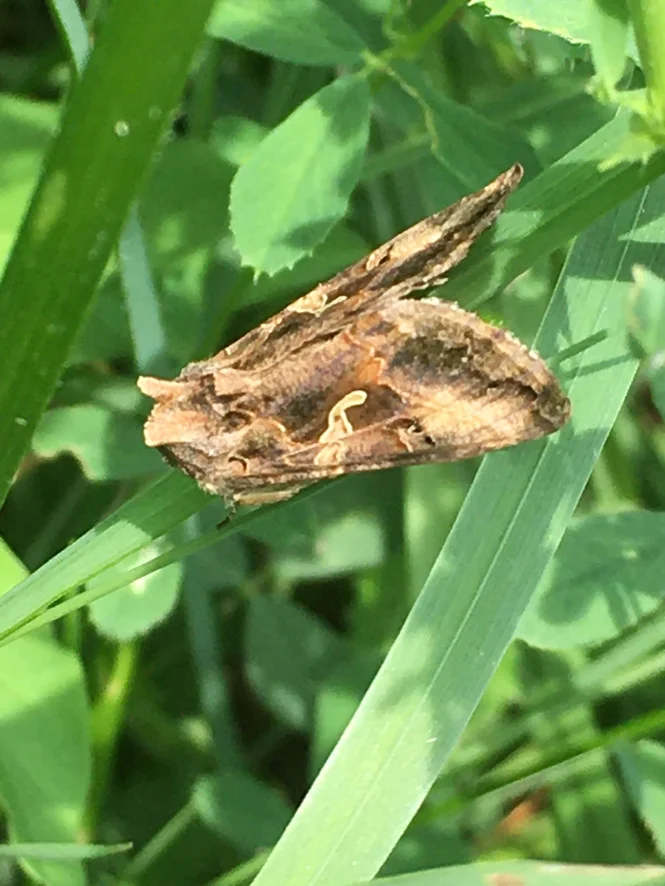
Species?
Autographa gamma
